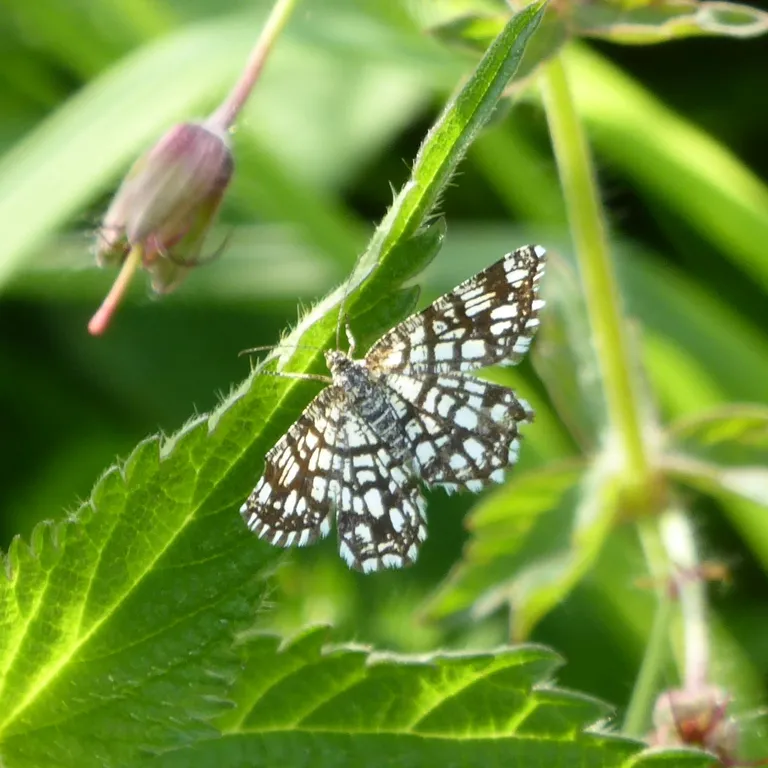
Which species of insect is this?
Chiasmia clathrata
